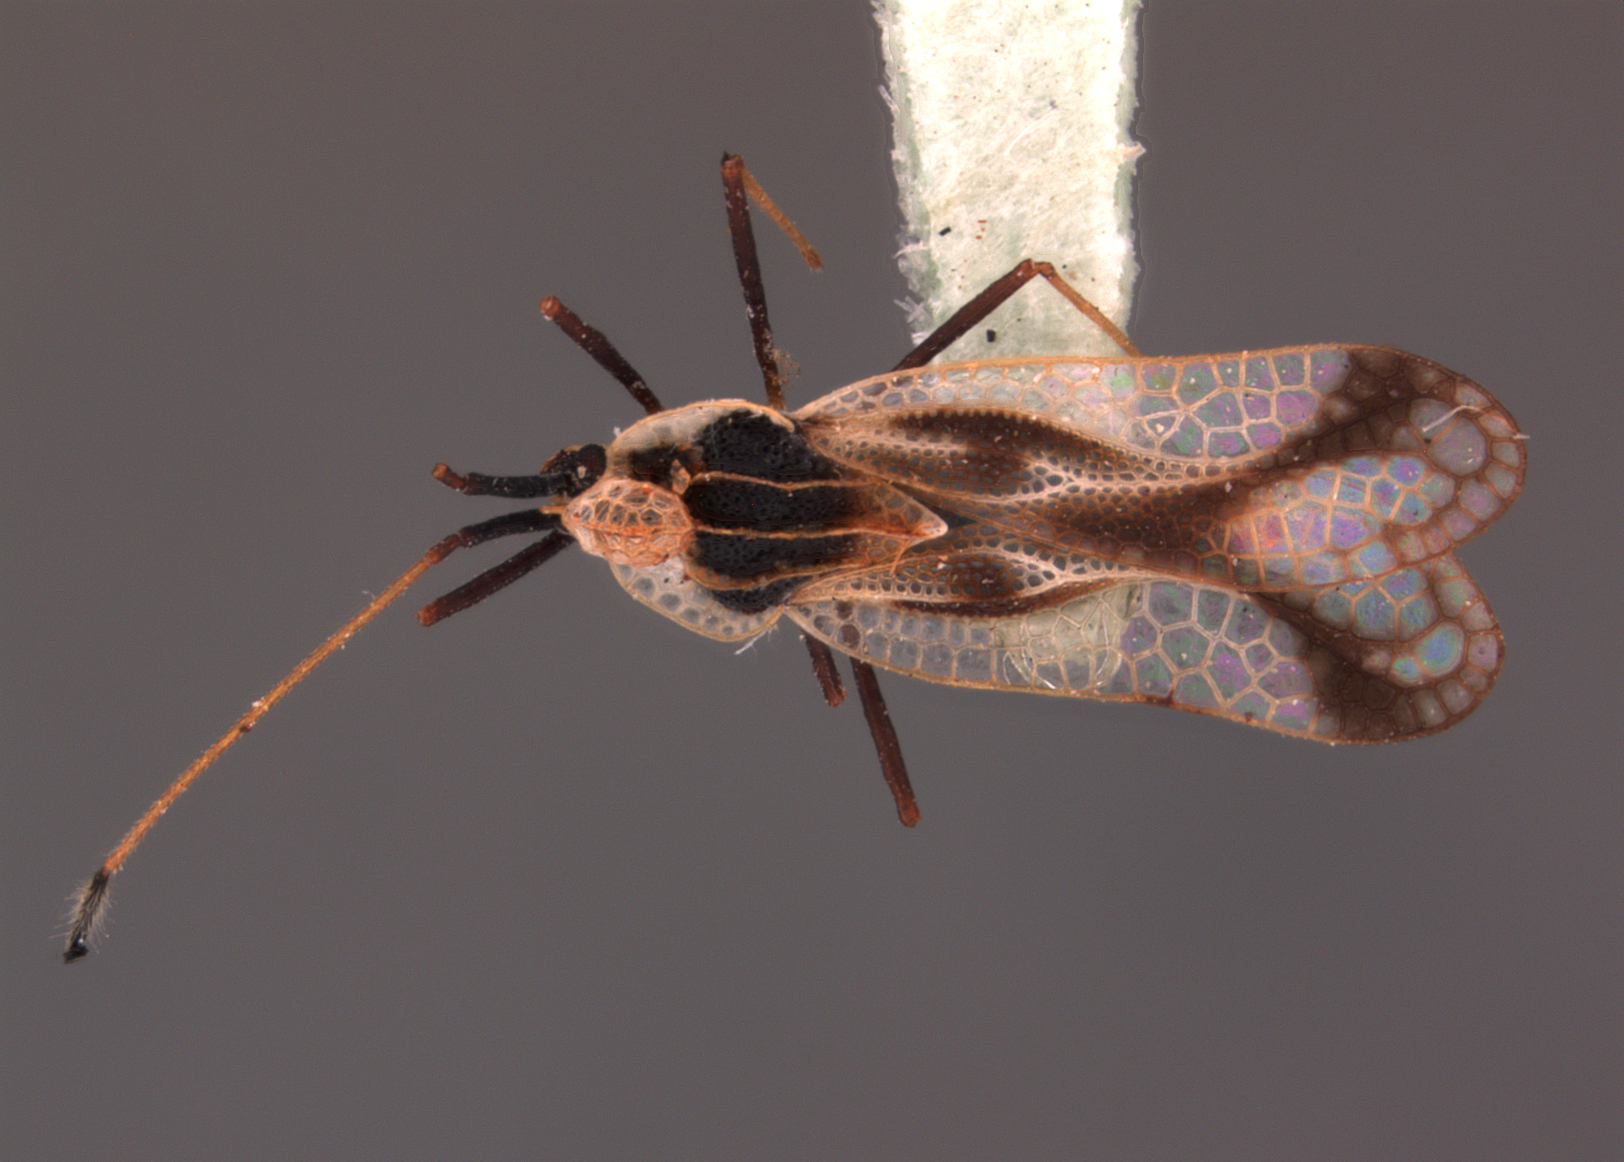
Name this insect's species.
Leptopharsa madrigali
